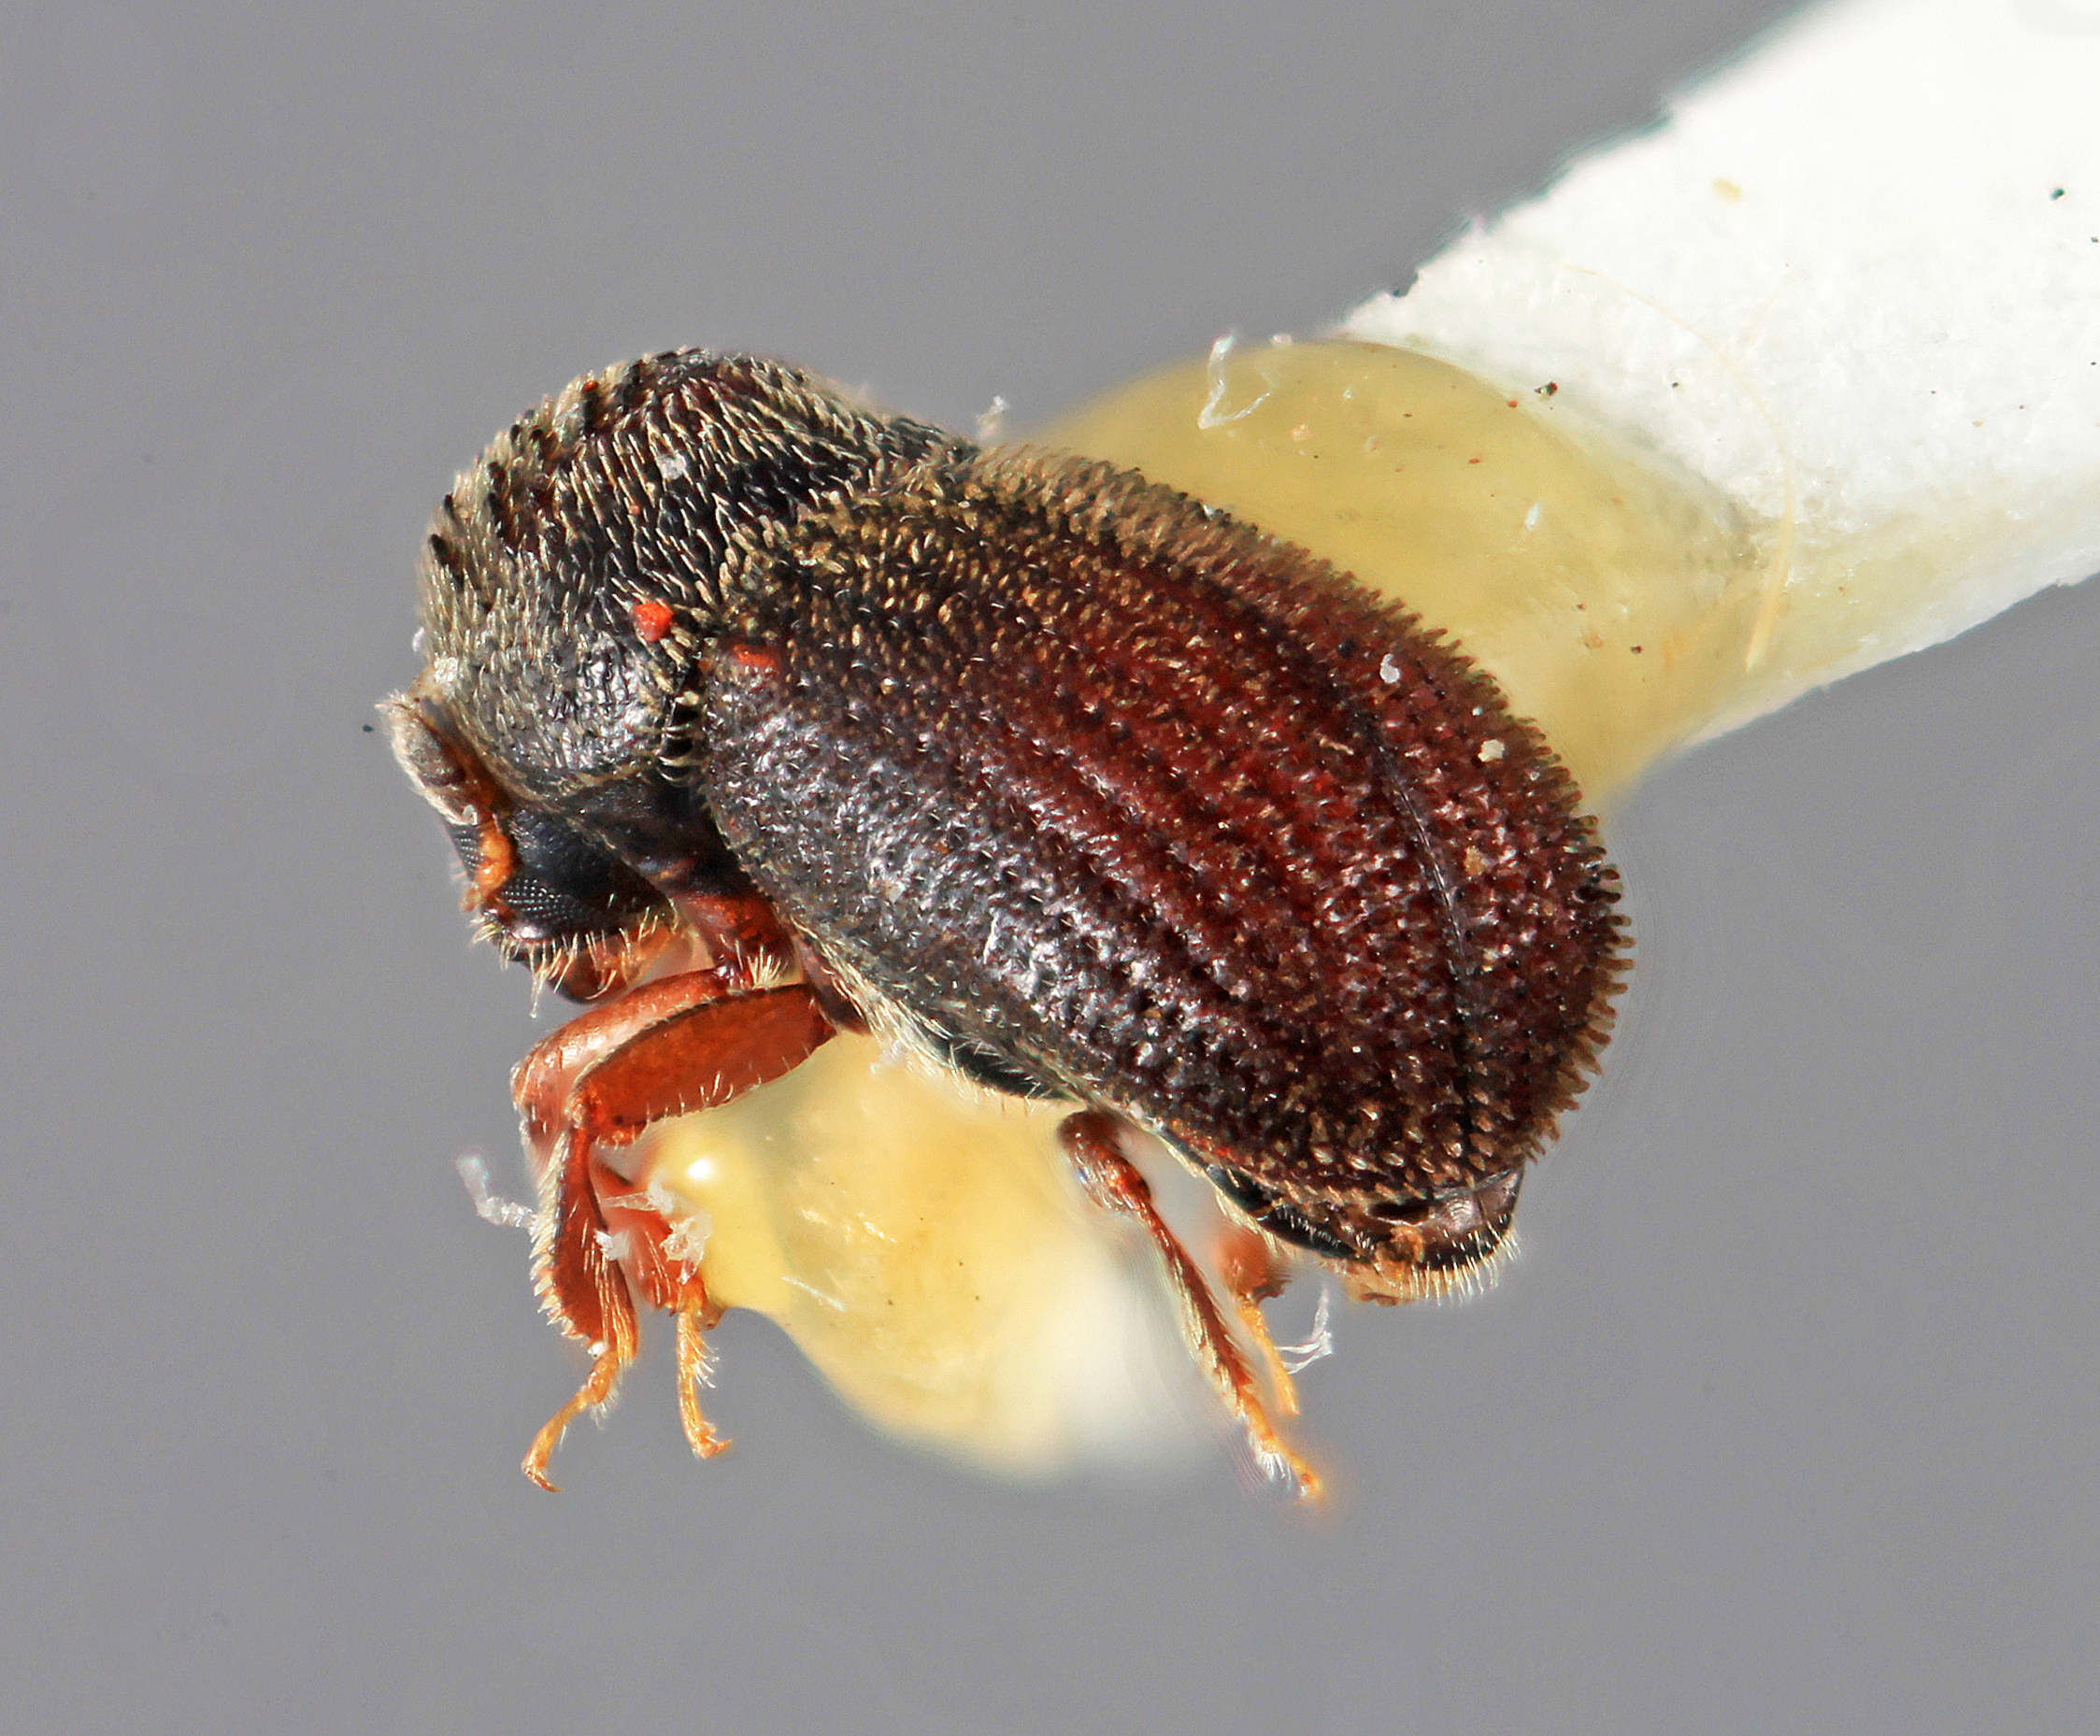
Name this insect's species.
Cryphalomorphus hirtus
